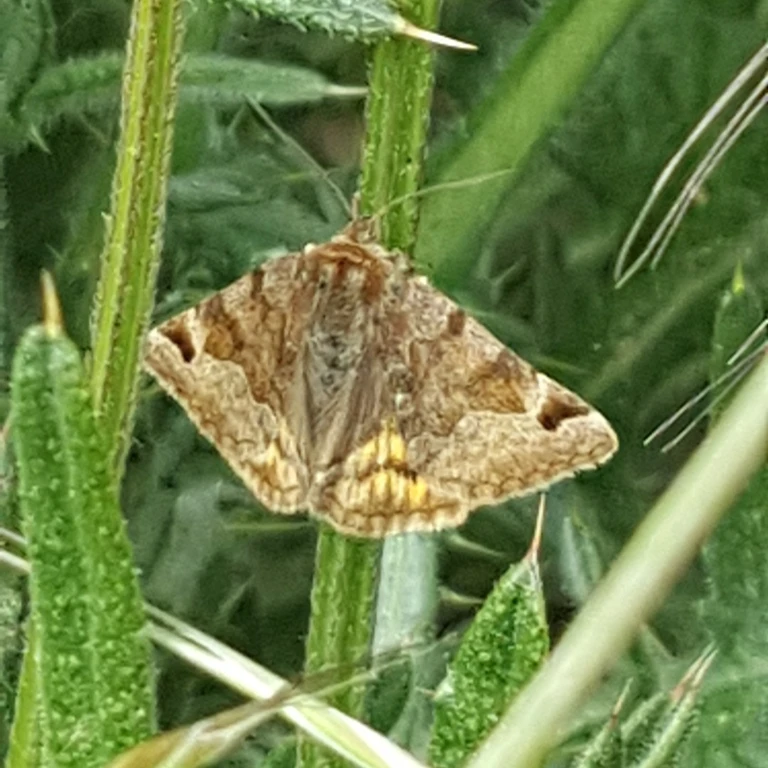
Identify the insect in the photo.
Euclidia glyphica
